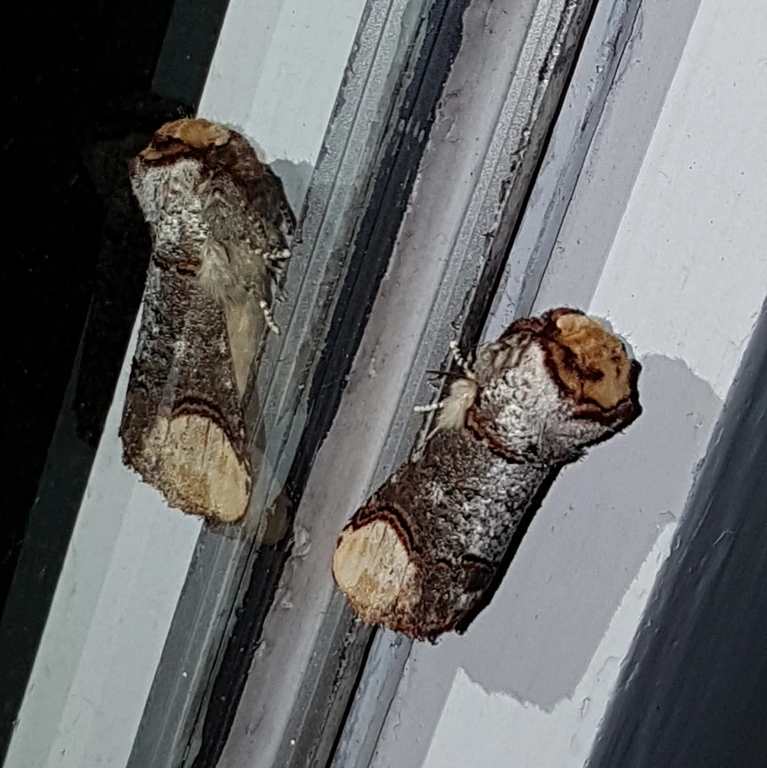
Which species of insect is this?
Phalera bucephala
